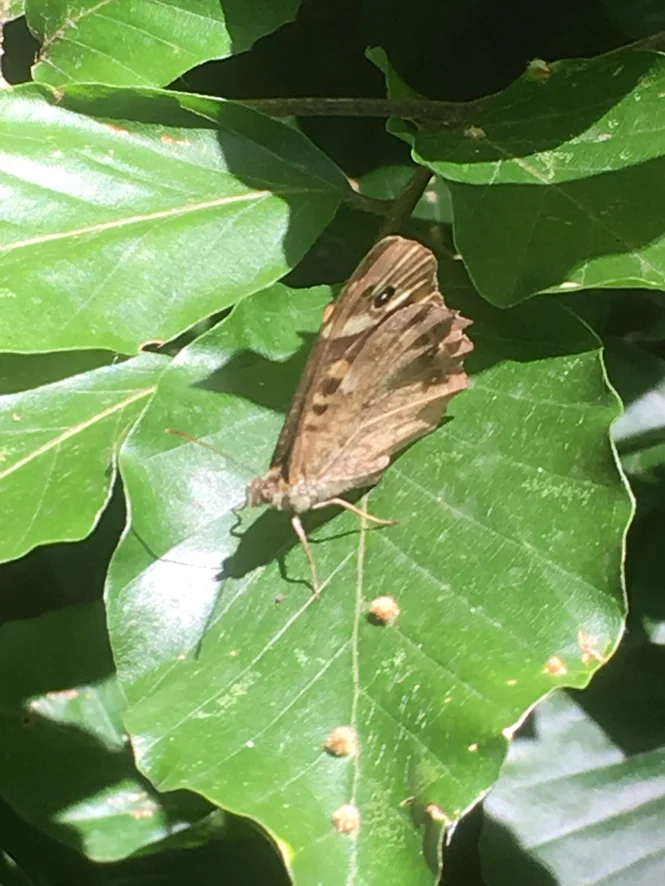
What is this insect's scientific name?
Pararge aegeria
